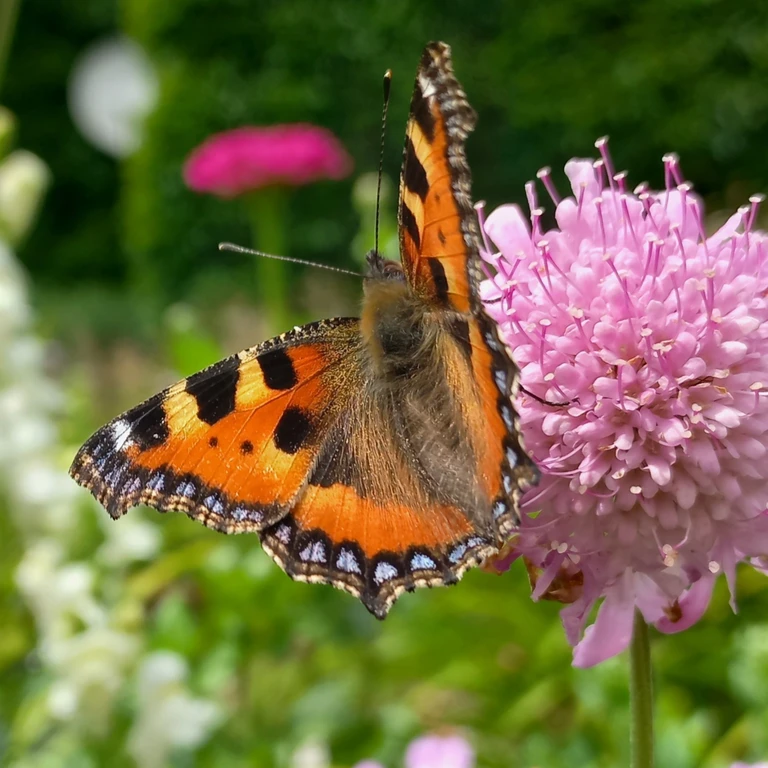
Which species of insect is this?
Aglais urticae
